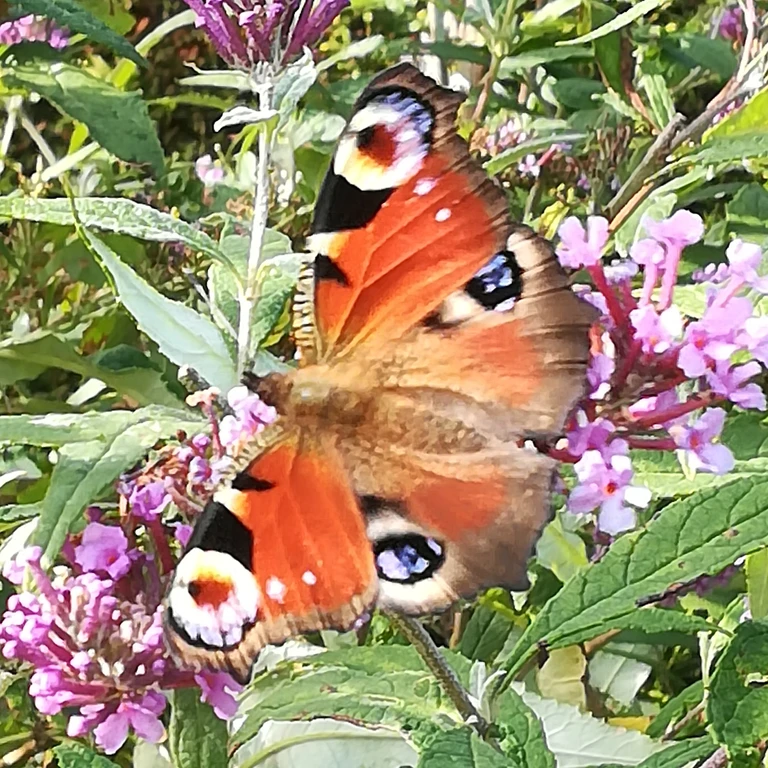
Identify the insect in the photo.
Aglais io
